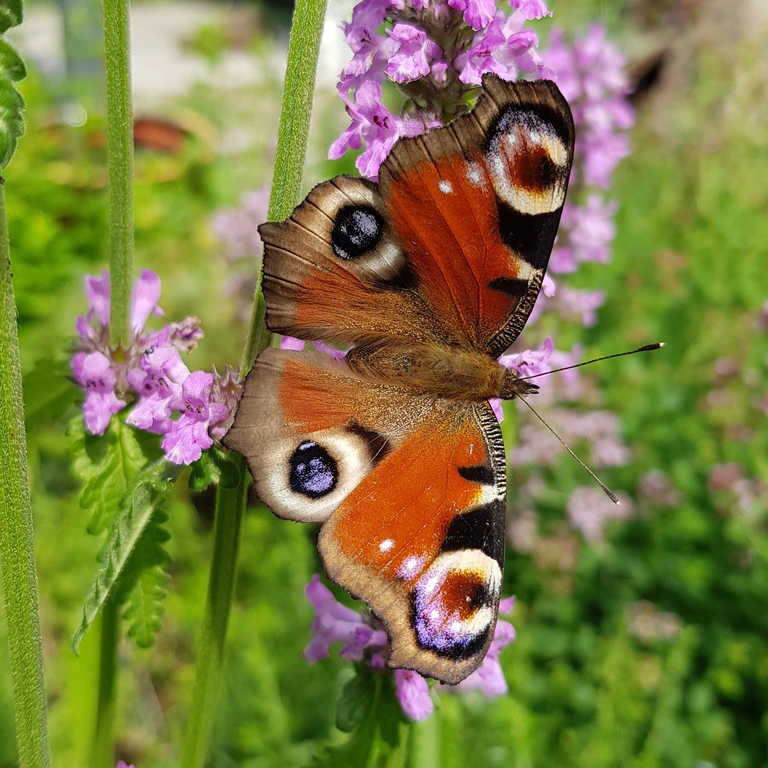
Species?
Aglais io
